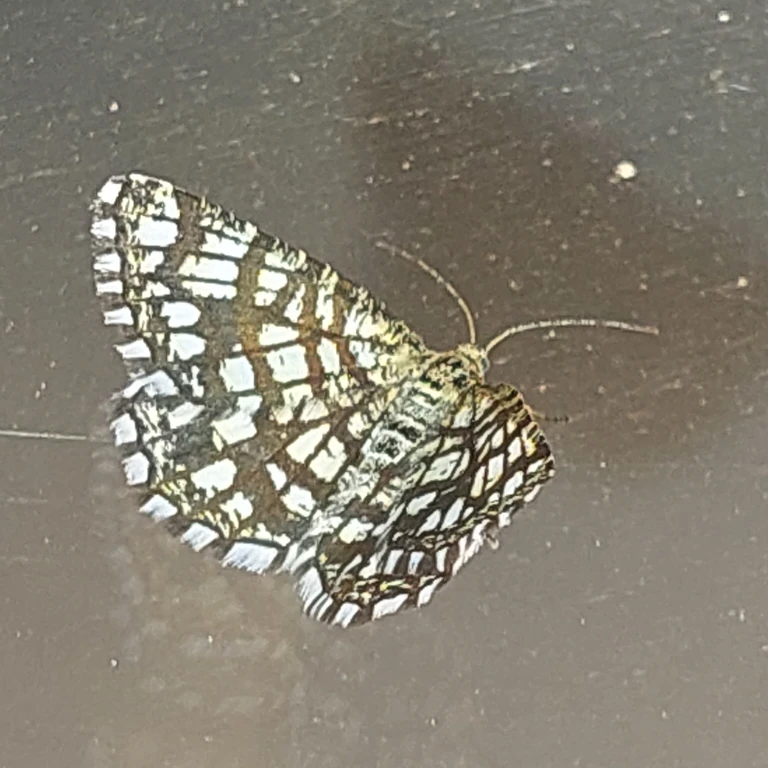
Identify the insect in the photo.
Chiasmia clathrata
